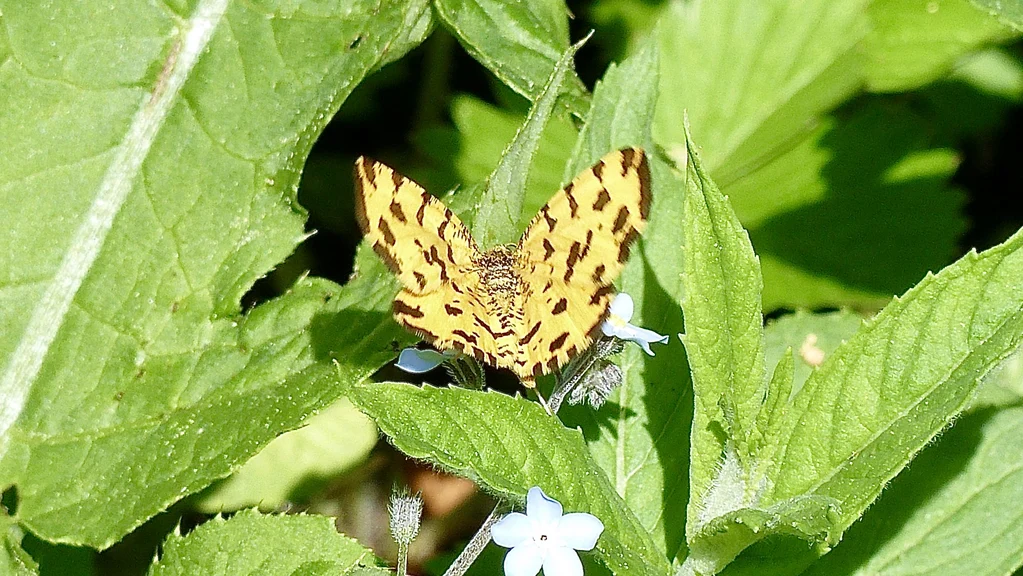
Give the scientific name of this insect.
Pseudopanthera macularia
